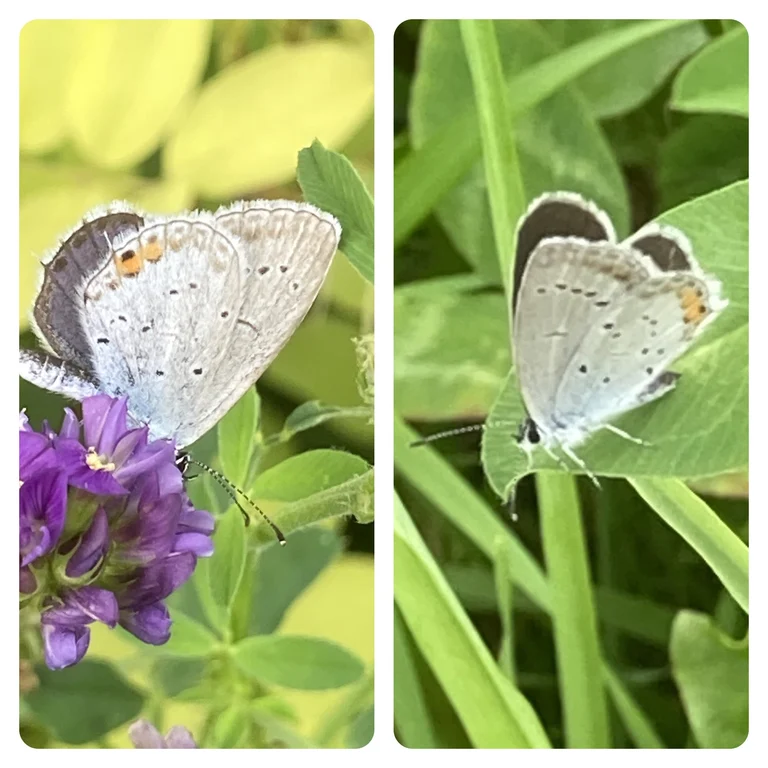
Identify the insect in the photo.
Cupido argiades (also Elkalyce argiades)
